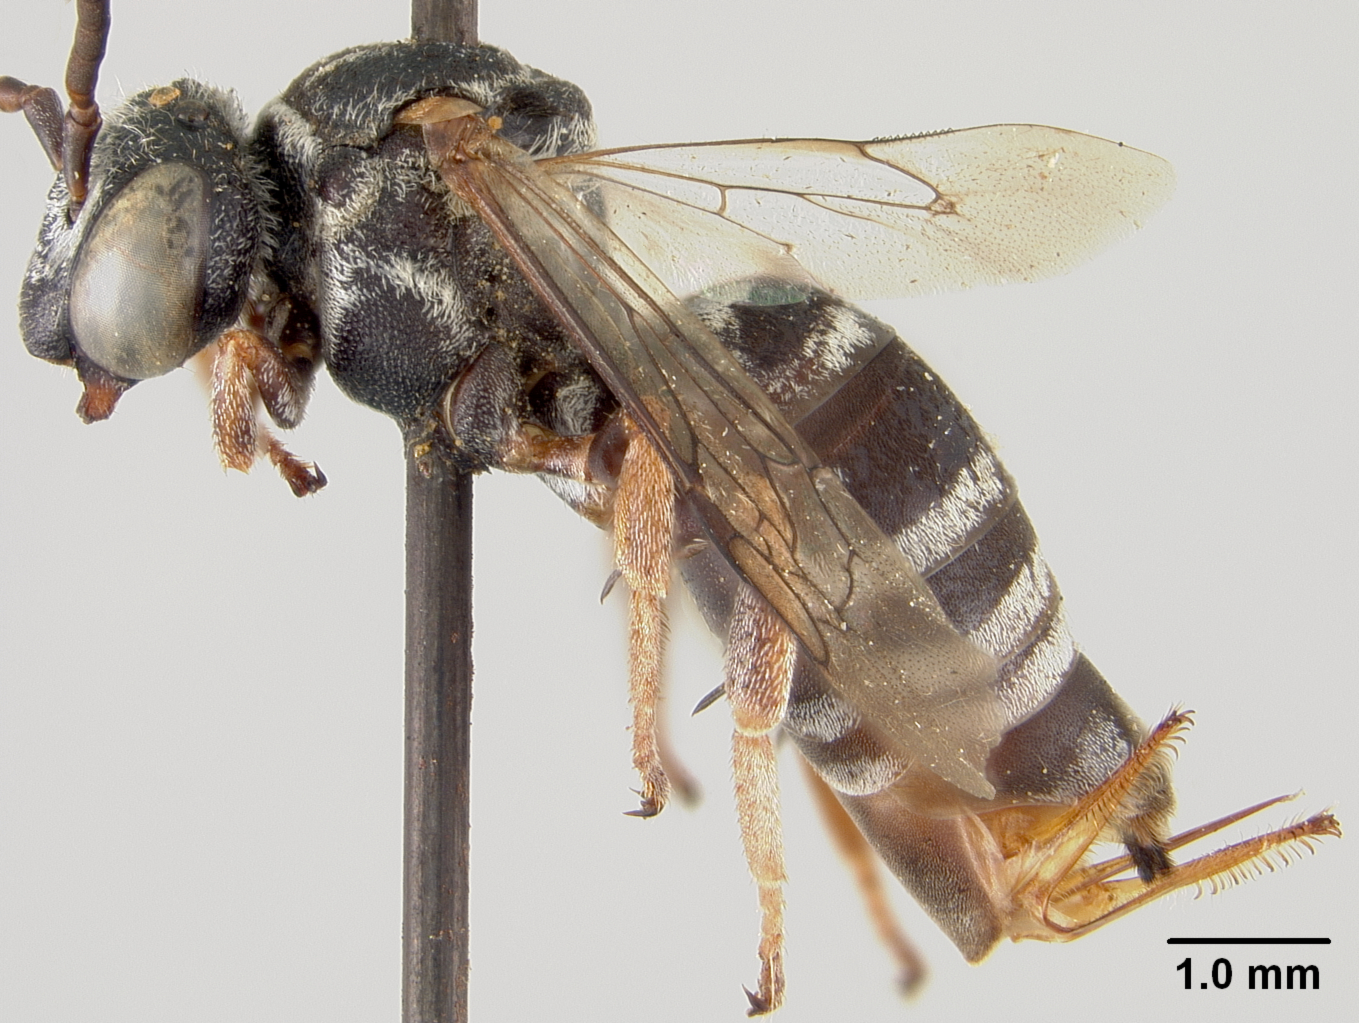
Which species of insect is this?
Triepeolus michiganensis
